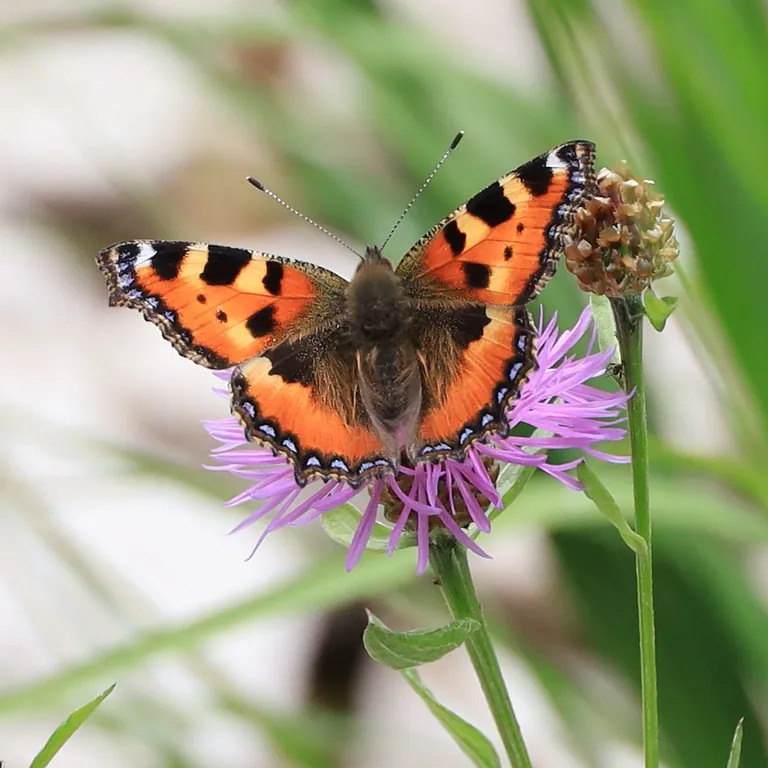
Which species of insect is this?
Aglais urticae
